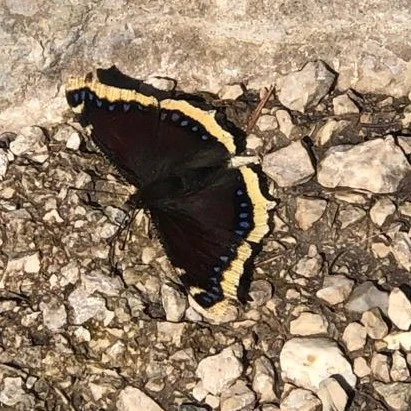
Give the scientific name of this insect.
Nymphalis antiopa
